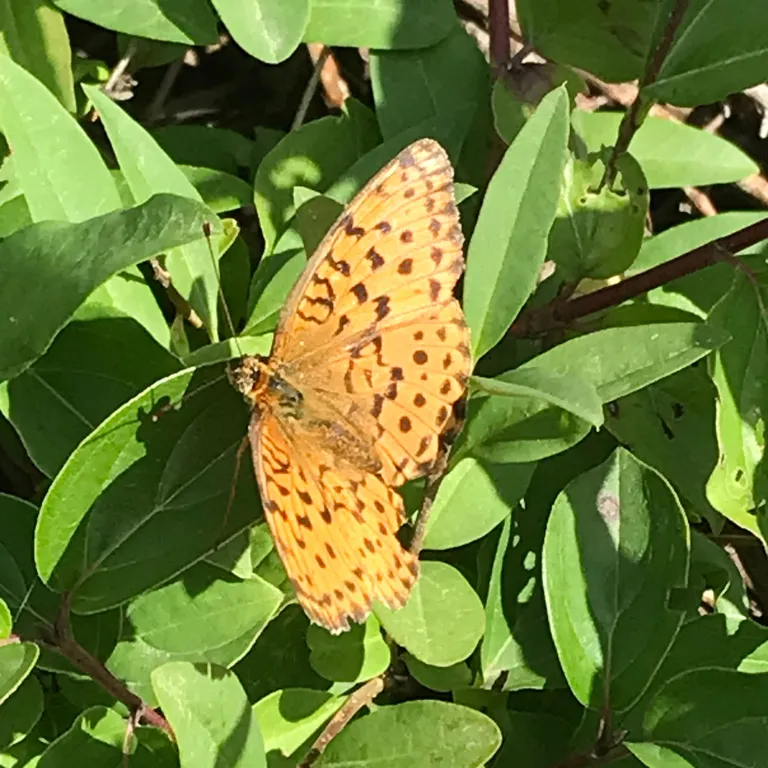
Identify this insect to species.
Brenthis daphne
